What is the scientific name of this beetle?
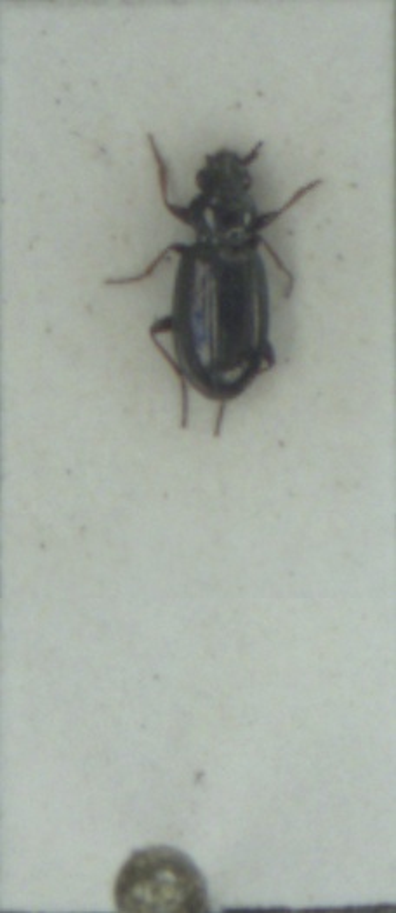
Bembidion lampros
